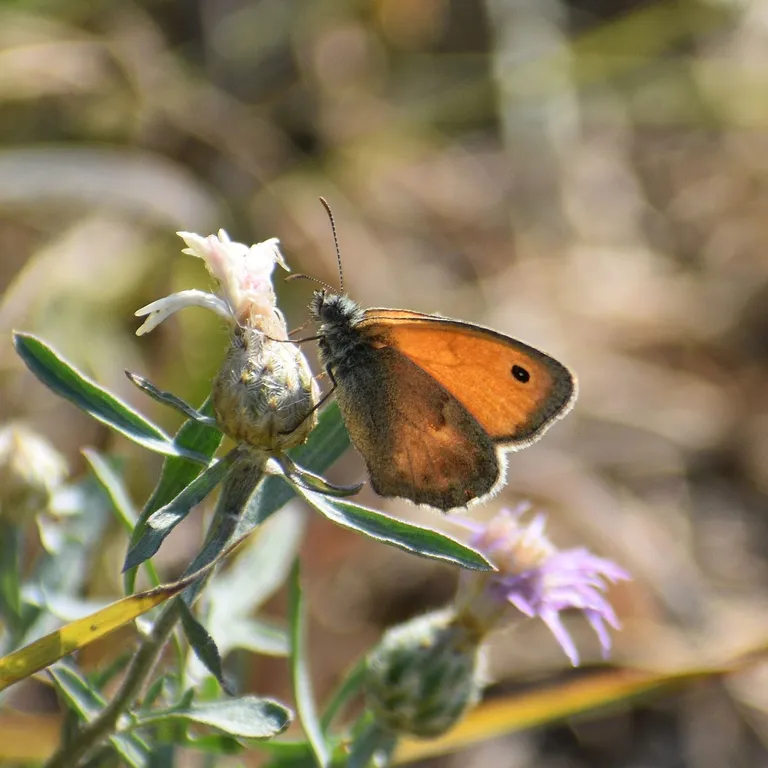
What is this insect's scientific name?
Coenonympha pamphilus
